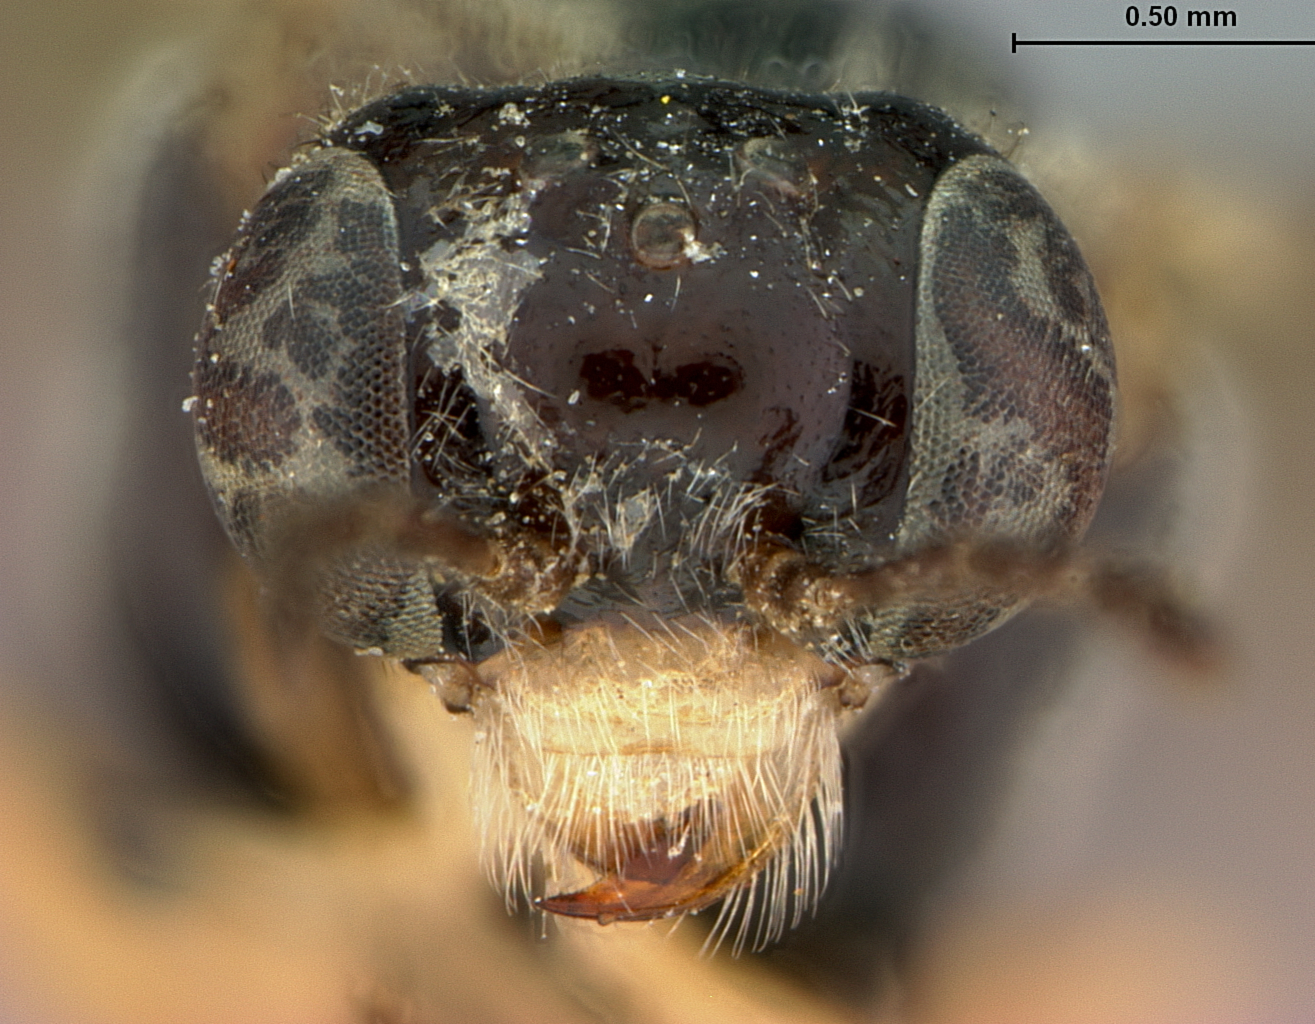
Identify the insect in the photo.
Acordulecera caryae
